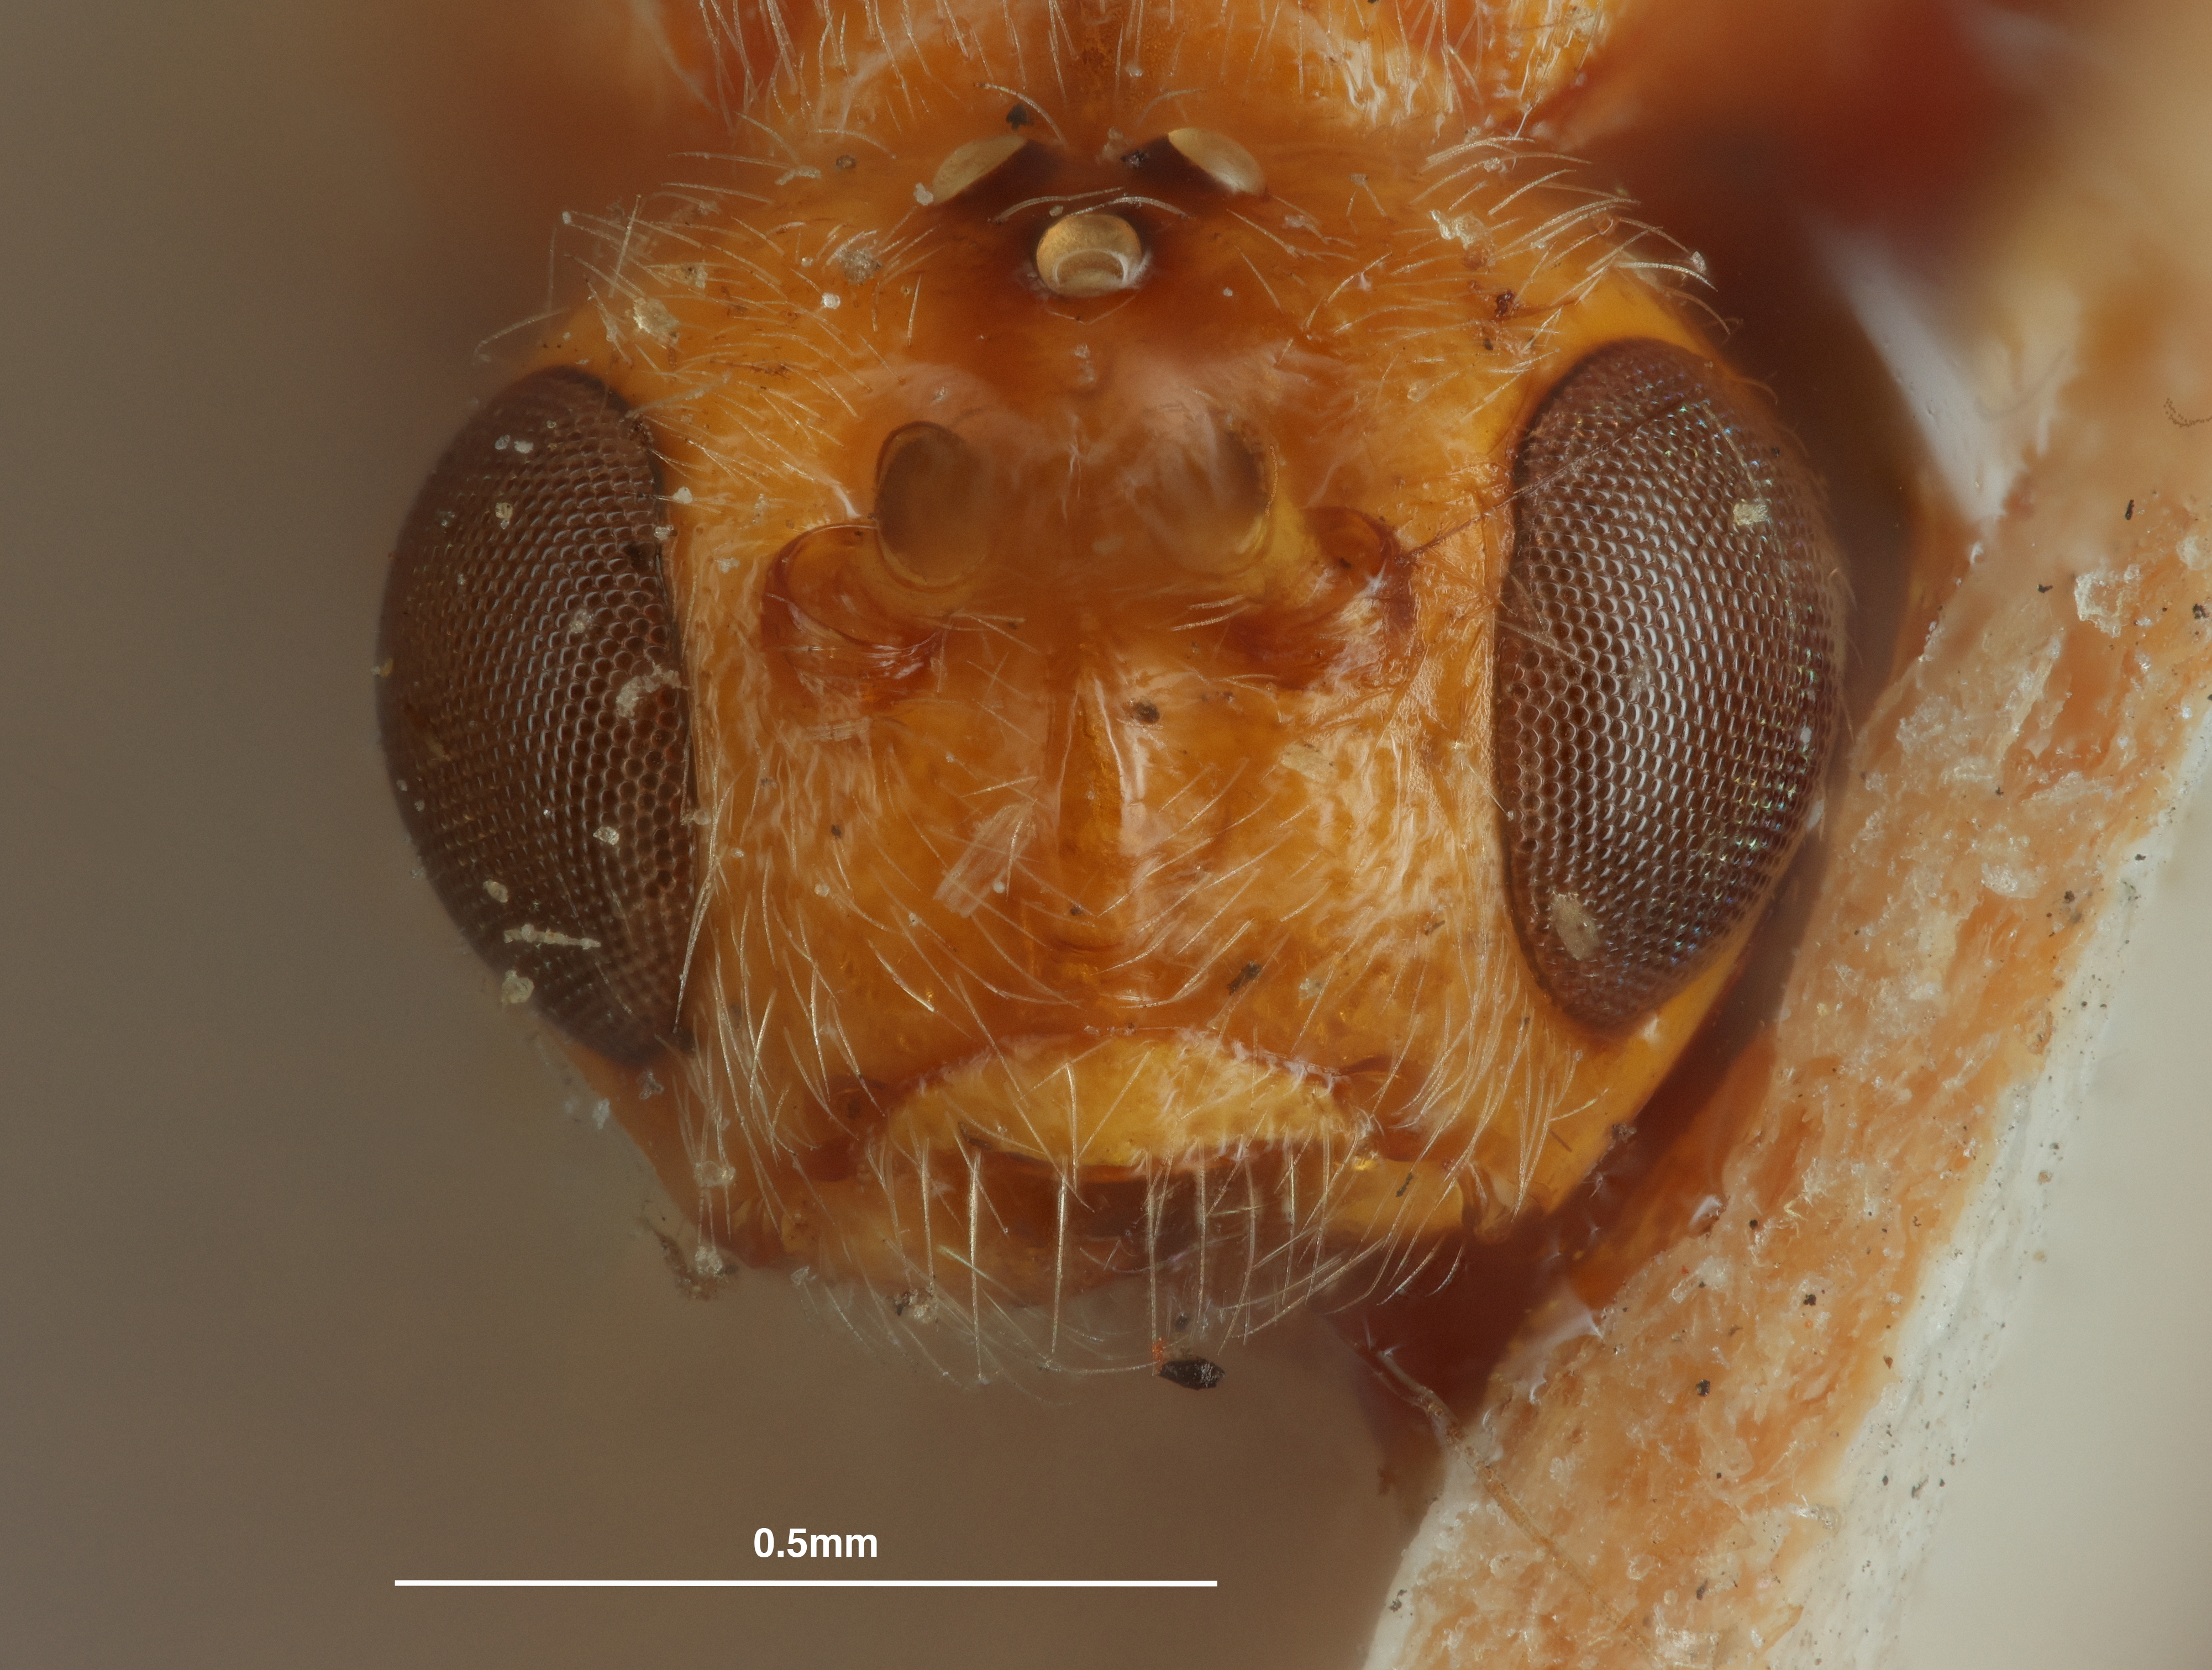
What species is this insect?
Opius canaliculatus
